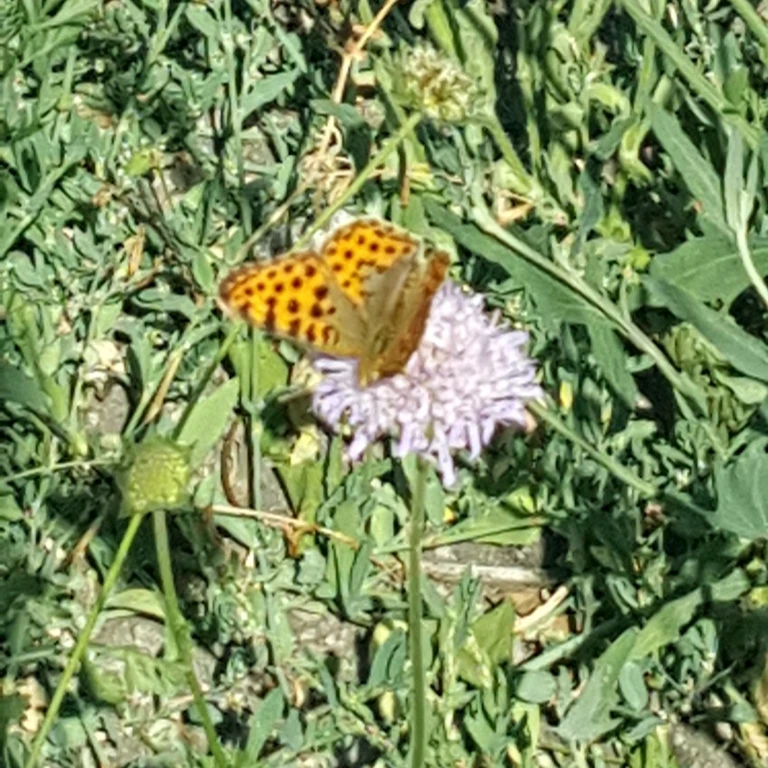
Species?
Issoria lathonia
